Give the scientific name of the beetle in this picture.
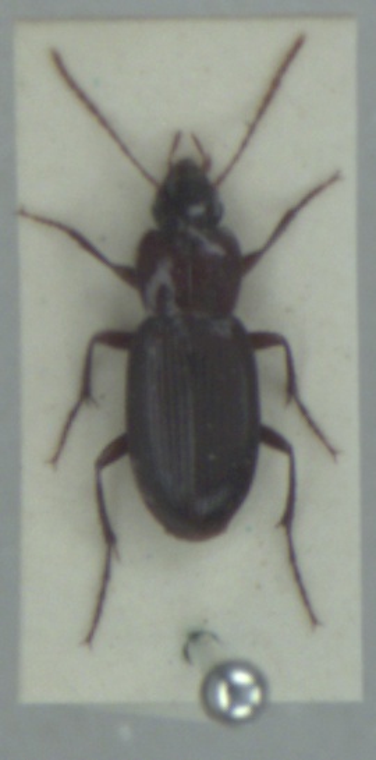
Platyderus depressus
